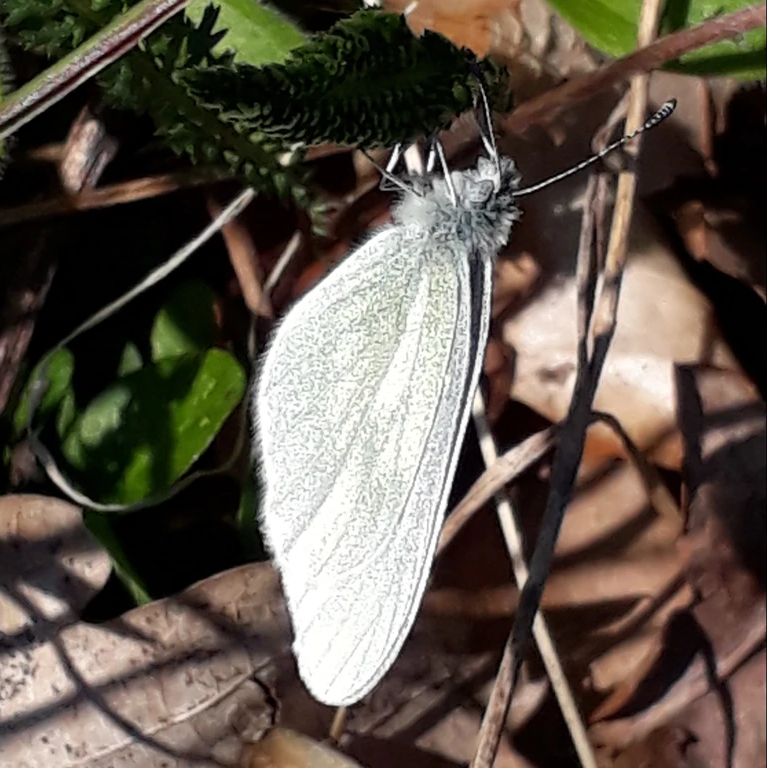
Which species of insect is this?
Pieris rapae
